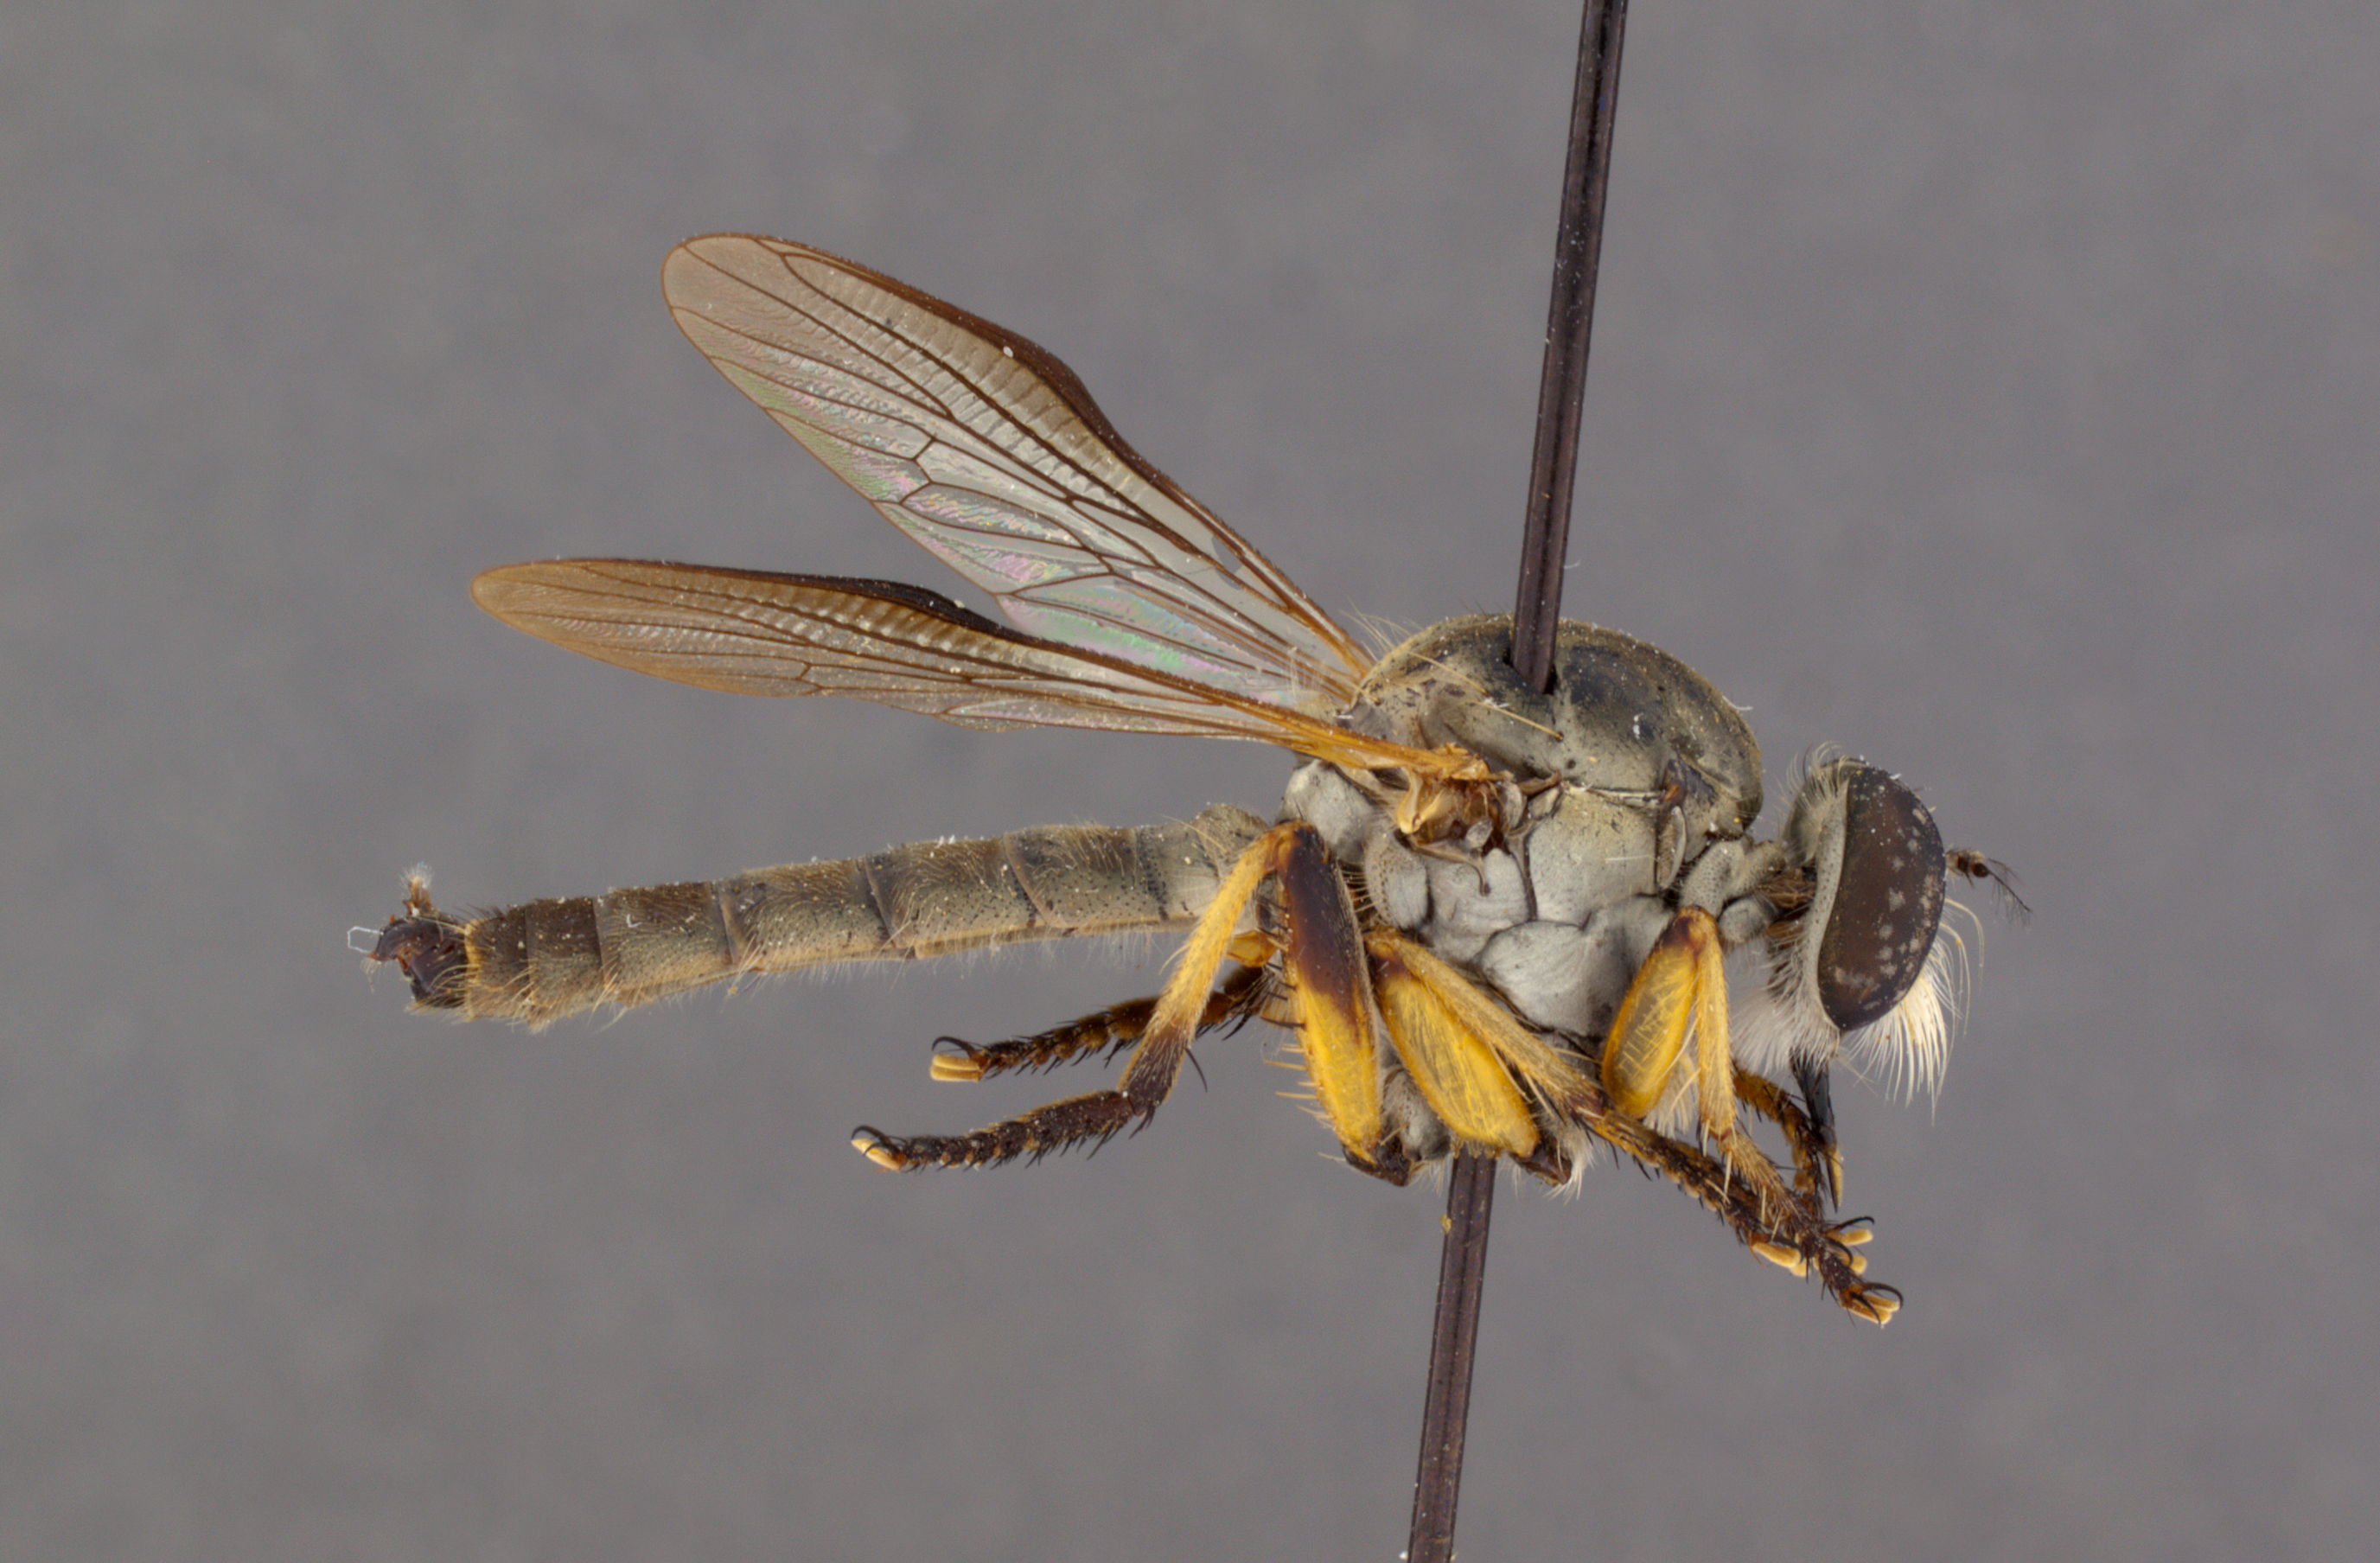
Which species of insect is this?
Ommatius ouachitensis
